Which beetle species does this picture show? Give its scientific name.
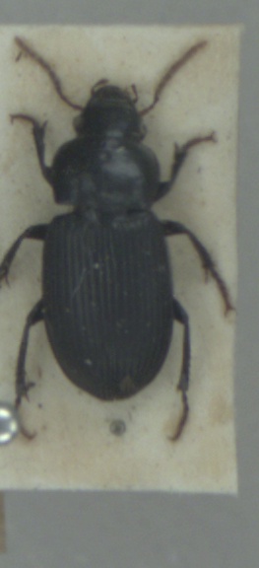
Harpalus rufipalpis
